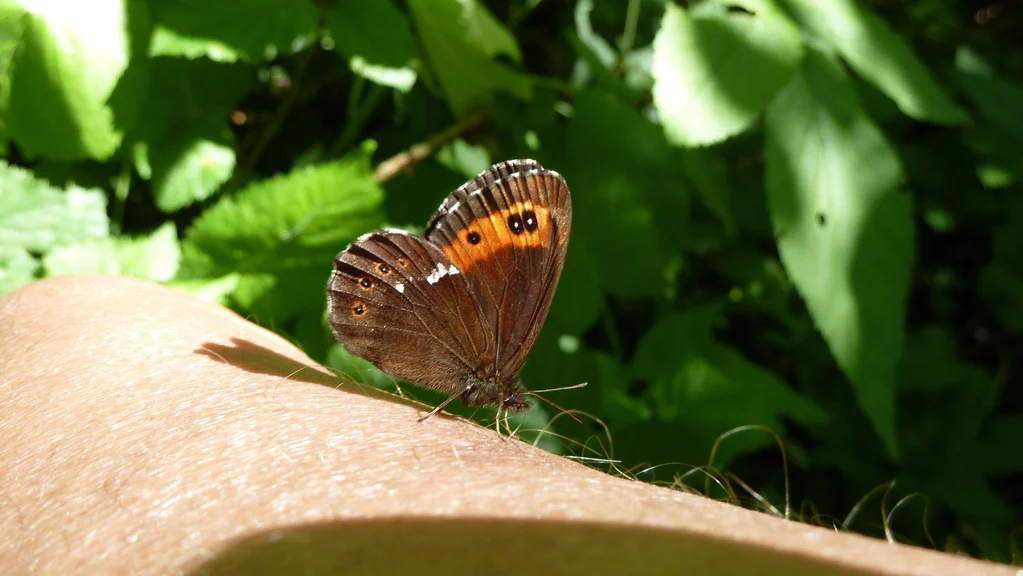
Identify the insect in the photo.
Erebia ligea
